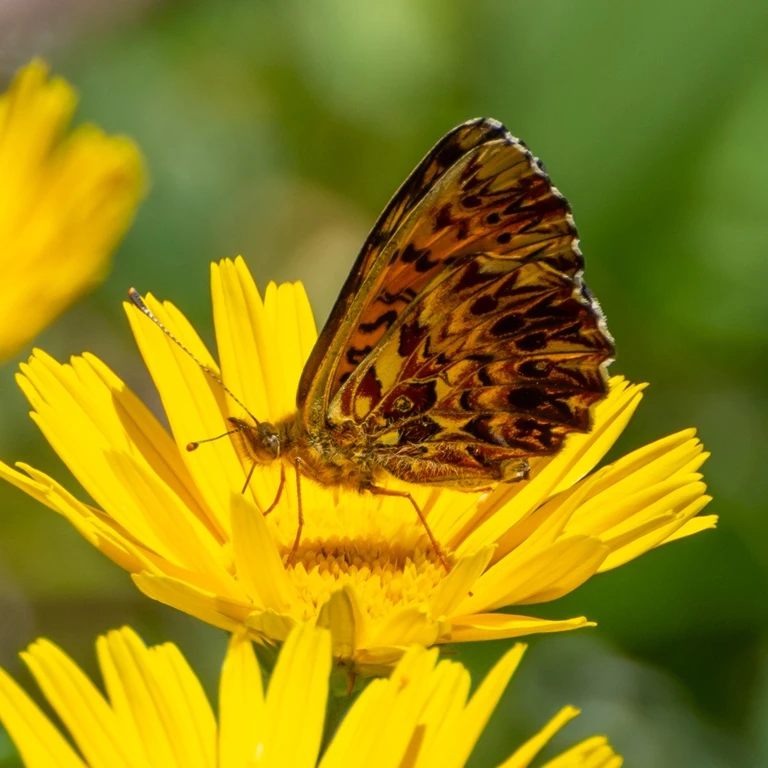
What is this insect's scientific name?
Boloria titania
